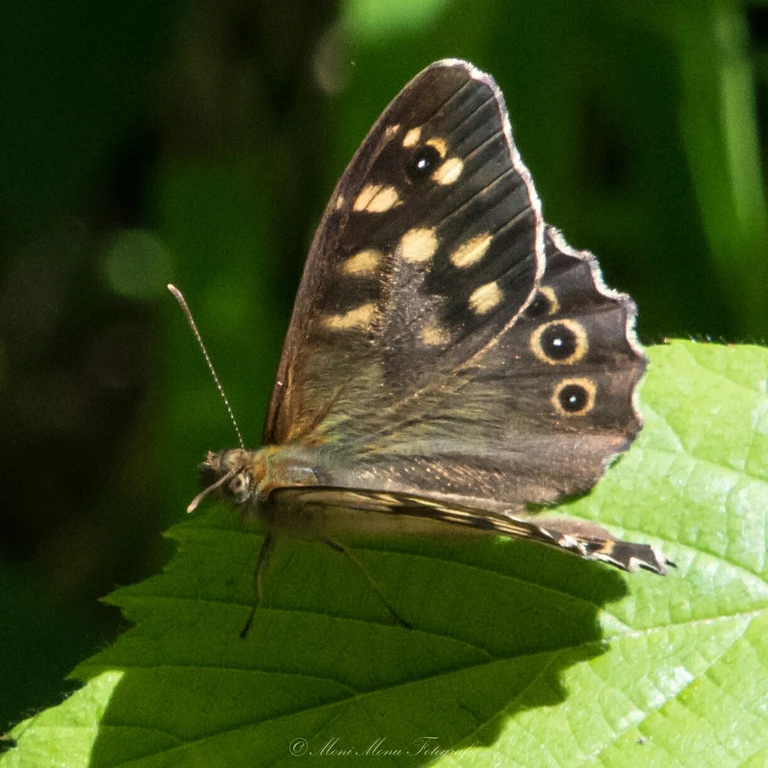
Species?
Pararge aegeria
